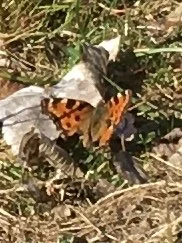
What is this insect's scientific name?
Nymphalis polychloros
